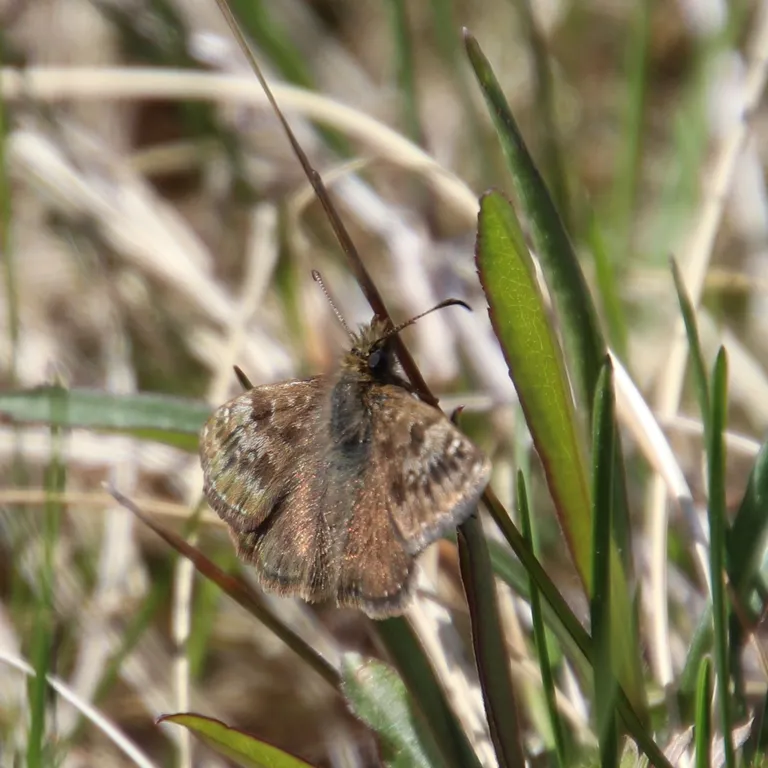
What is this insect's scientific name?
Erynnis tages
